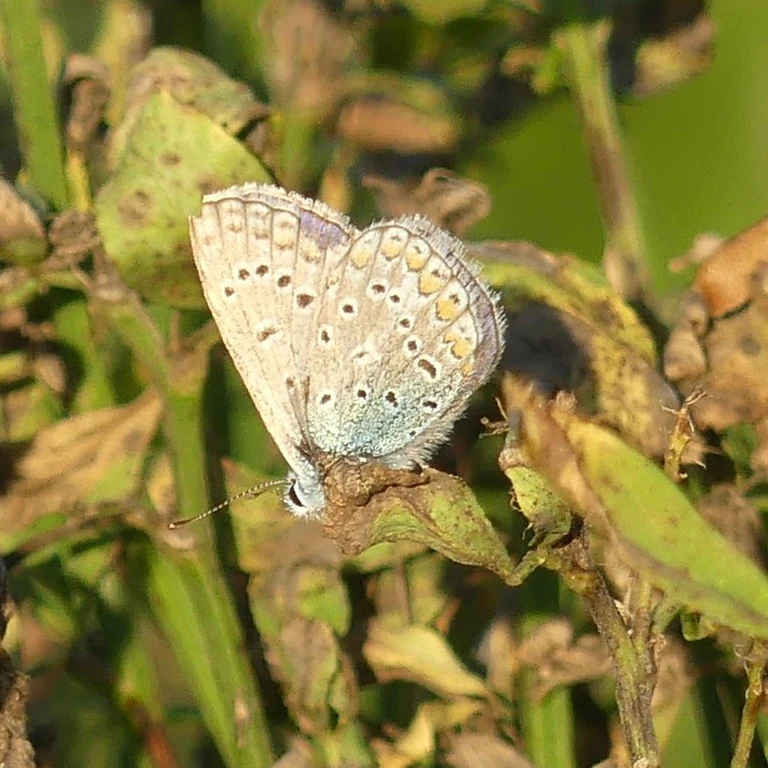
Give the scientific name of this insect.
Polyommatus icarus
